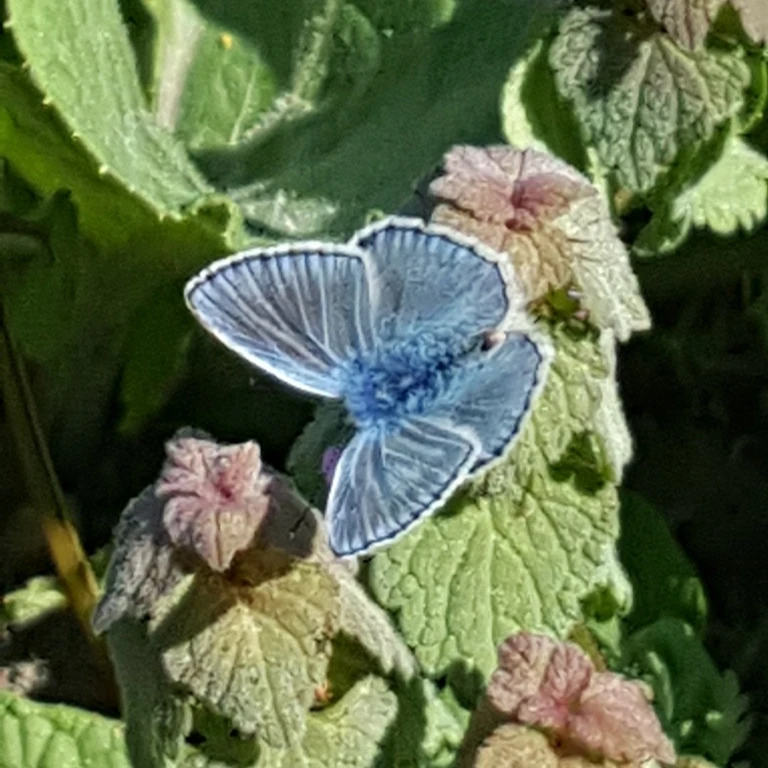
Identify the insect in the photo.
Polyommatus icarus
